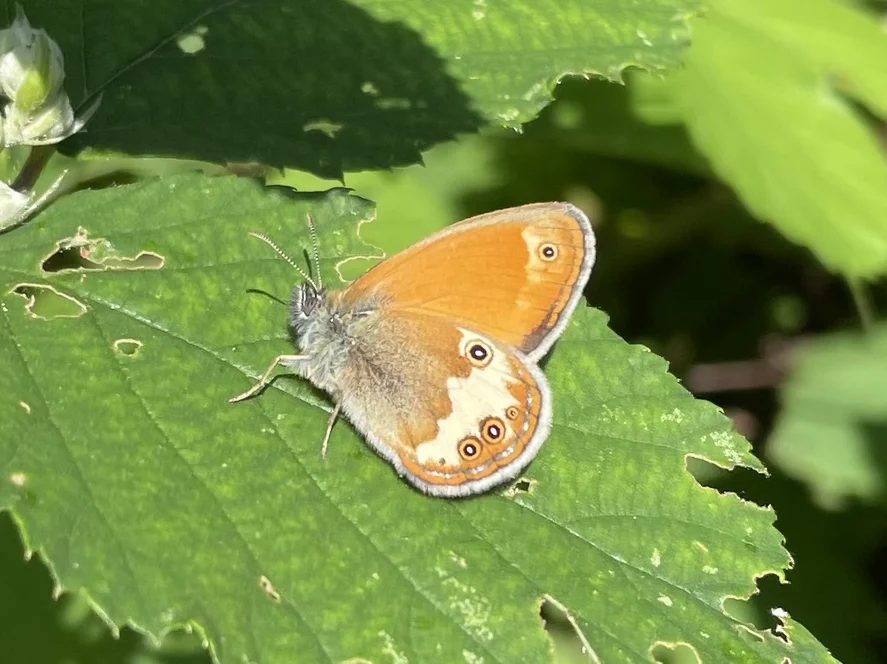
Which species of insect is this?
Coenonympha arcania
